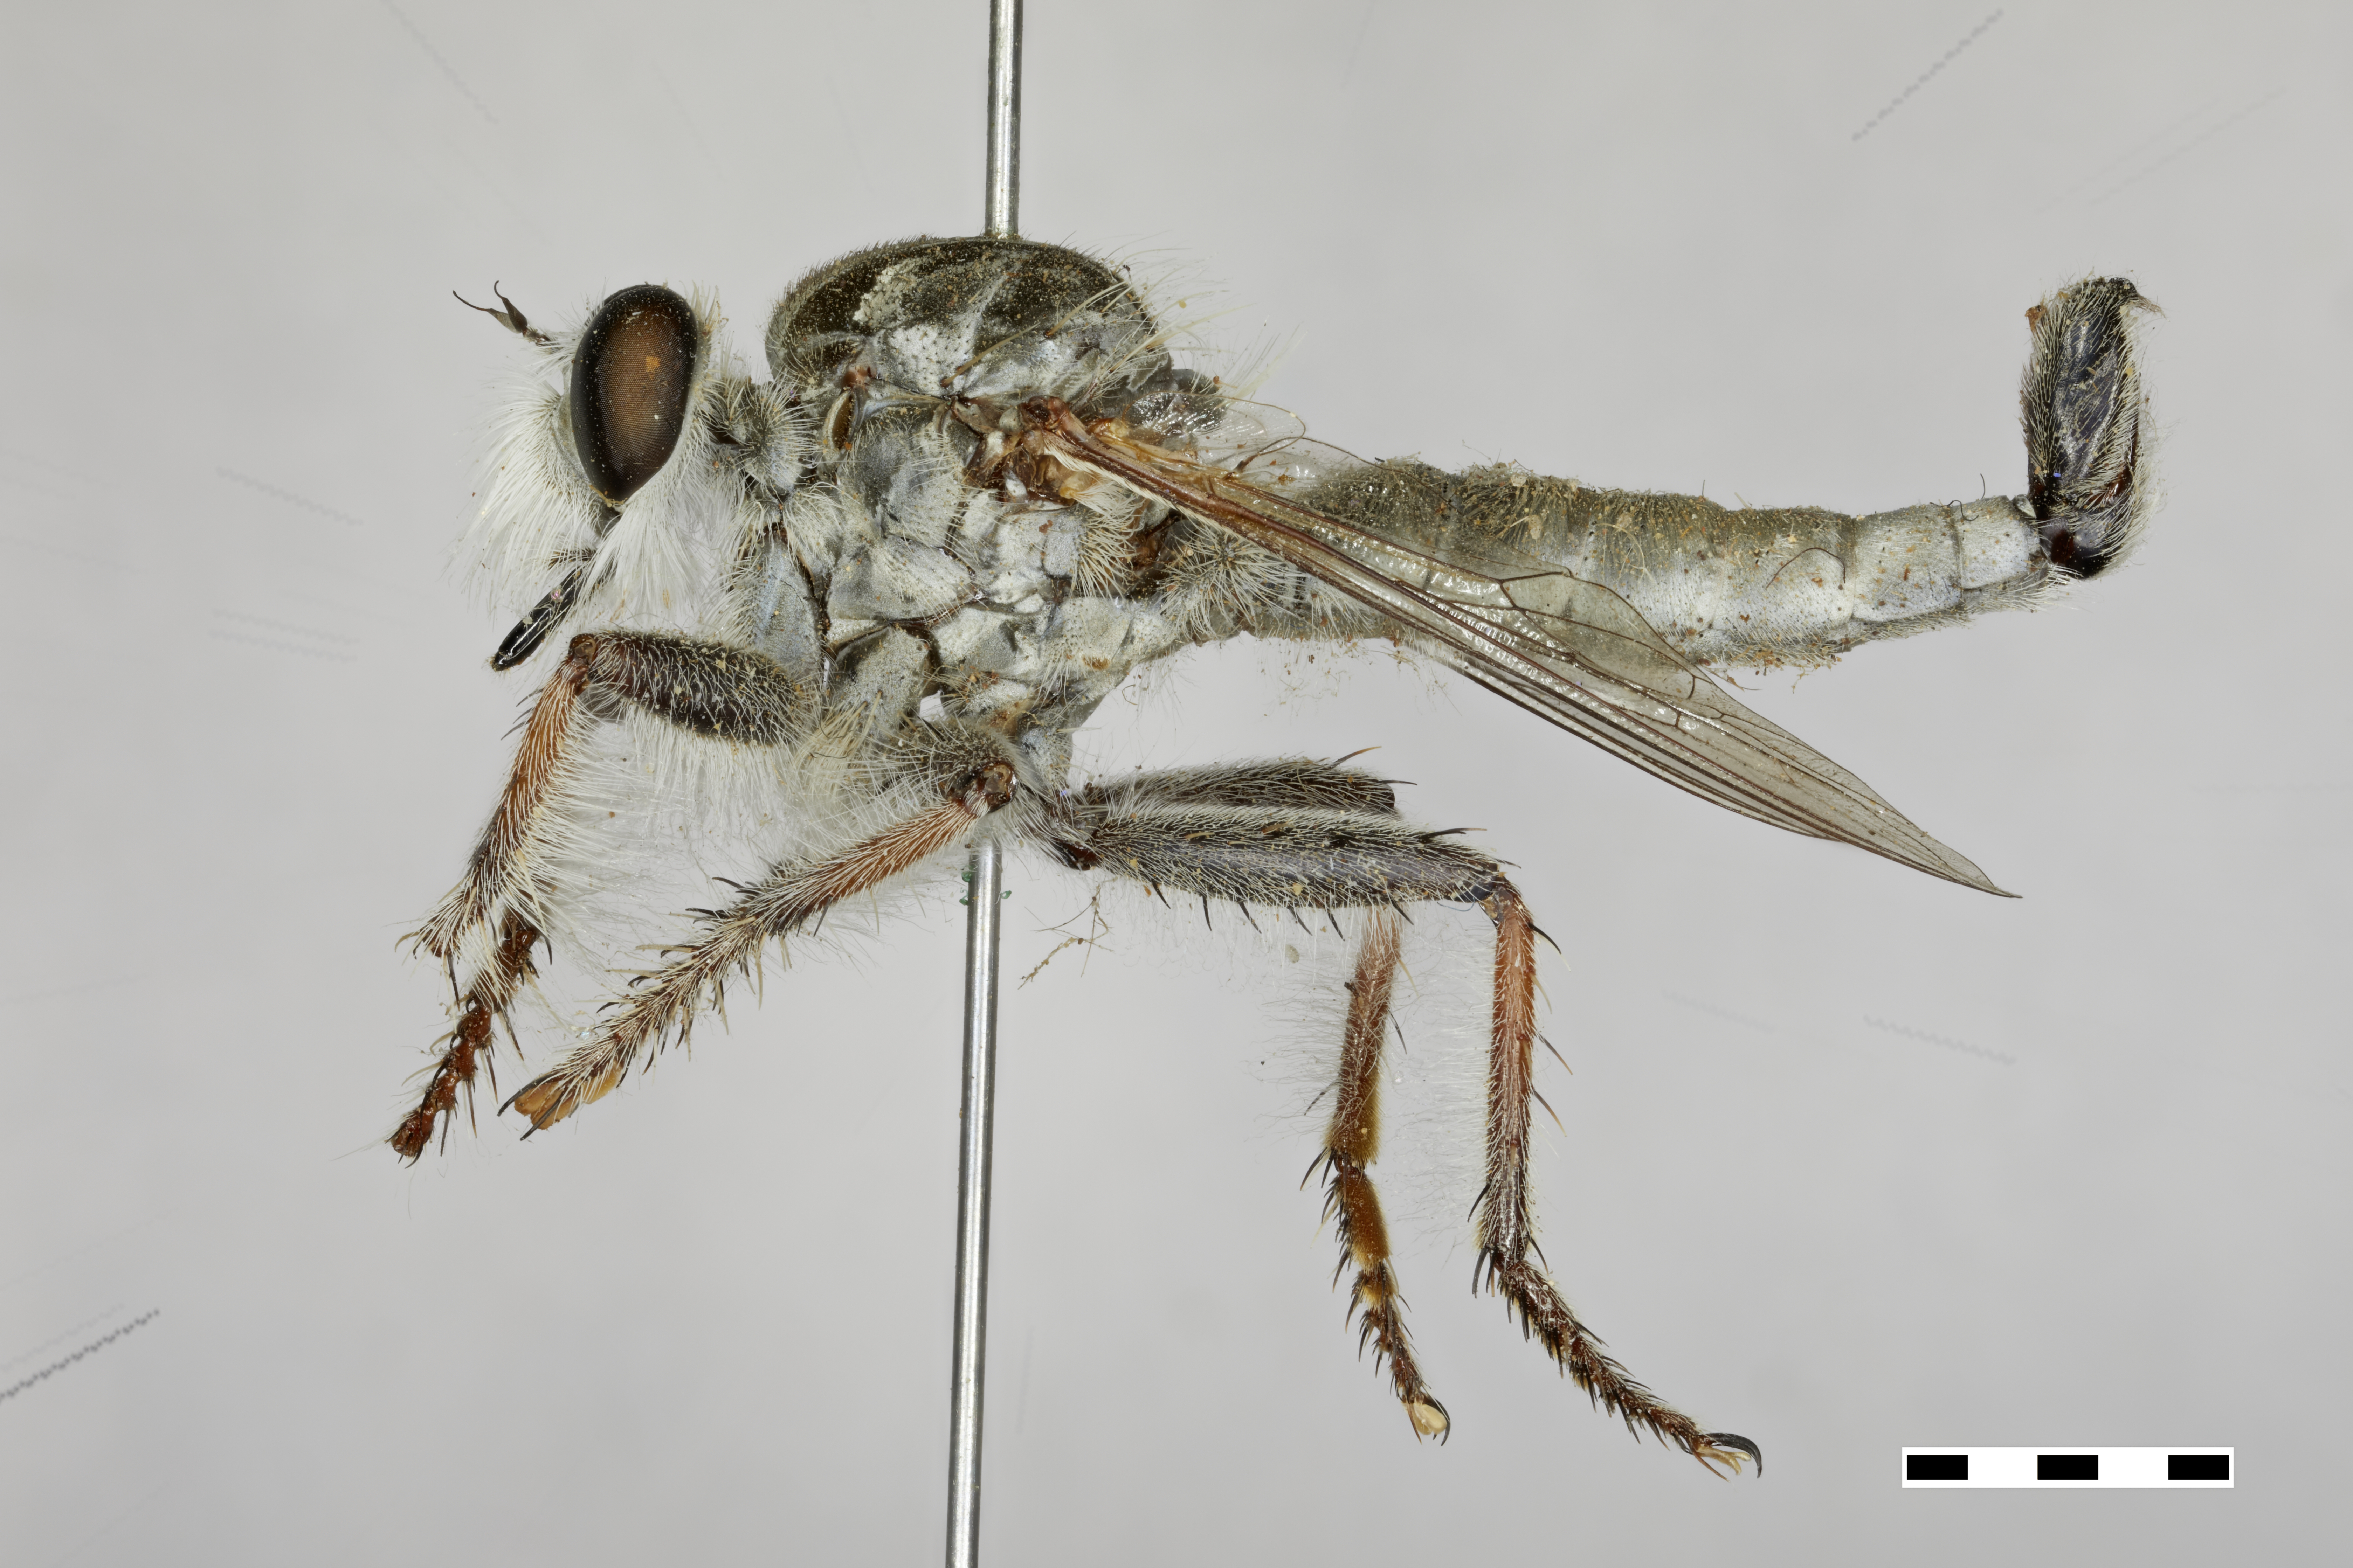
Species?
Efferia candida
